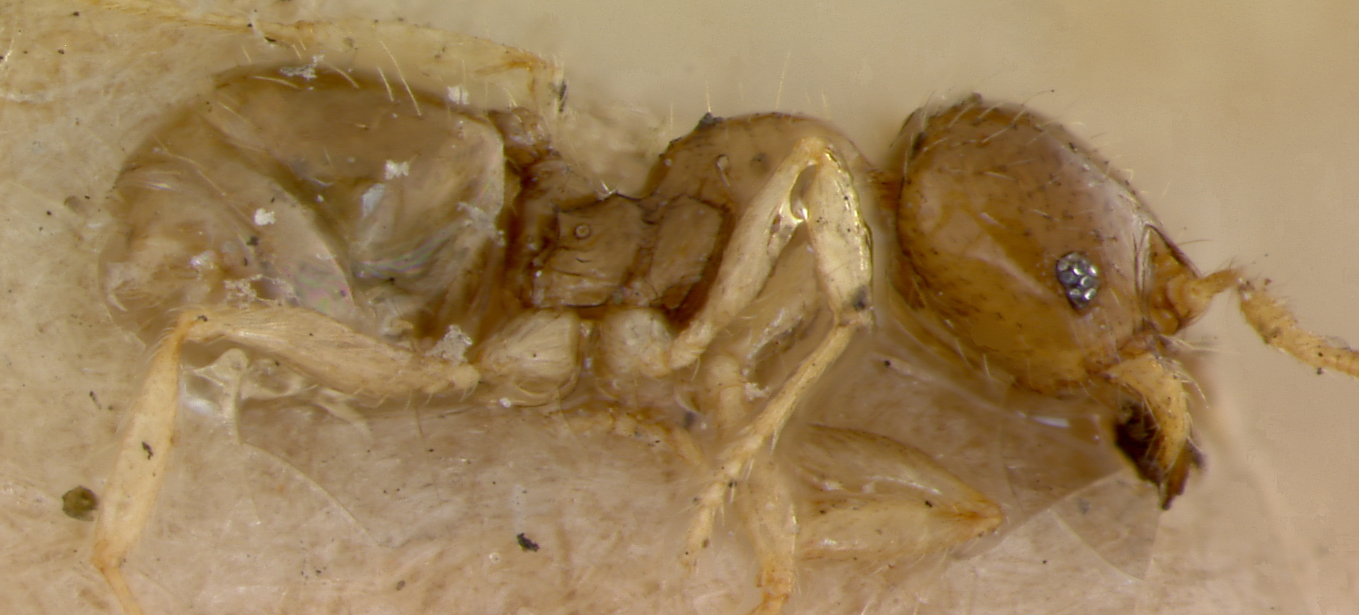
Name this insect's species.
Pheidole terresi
